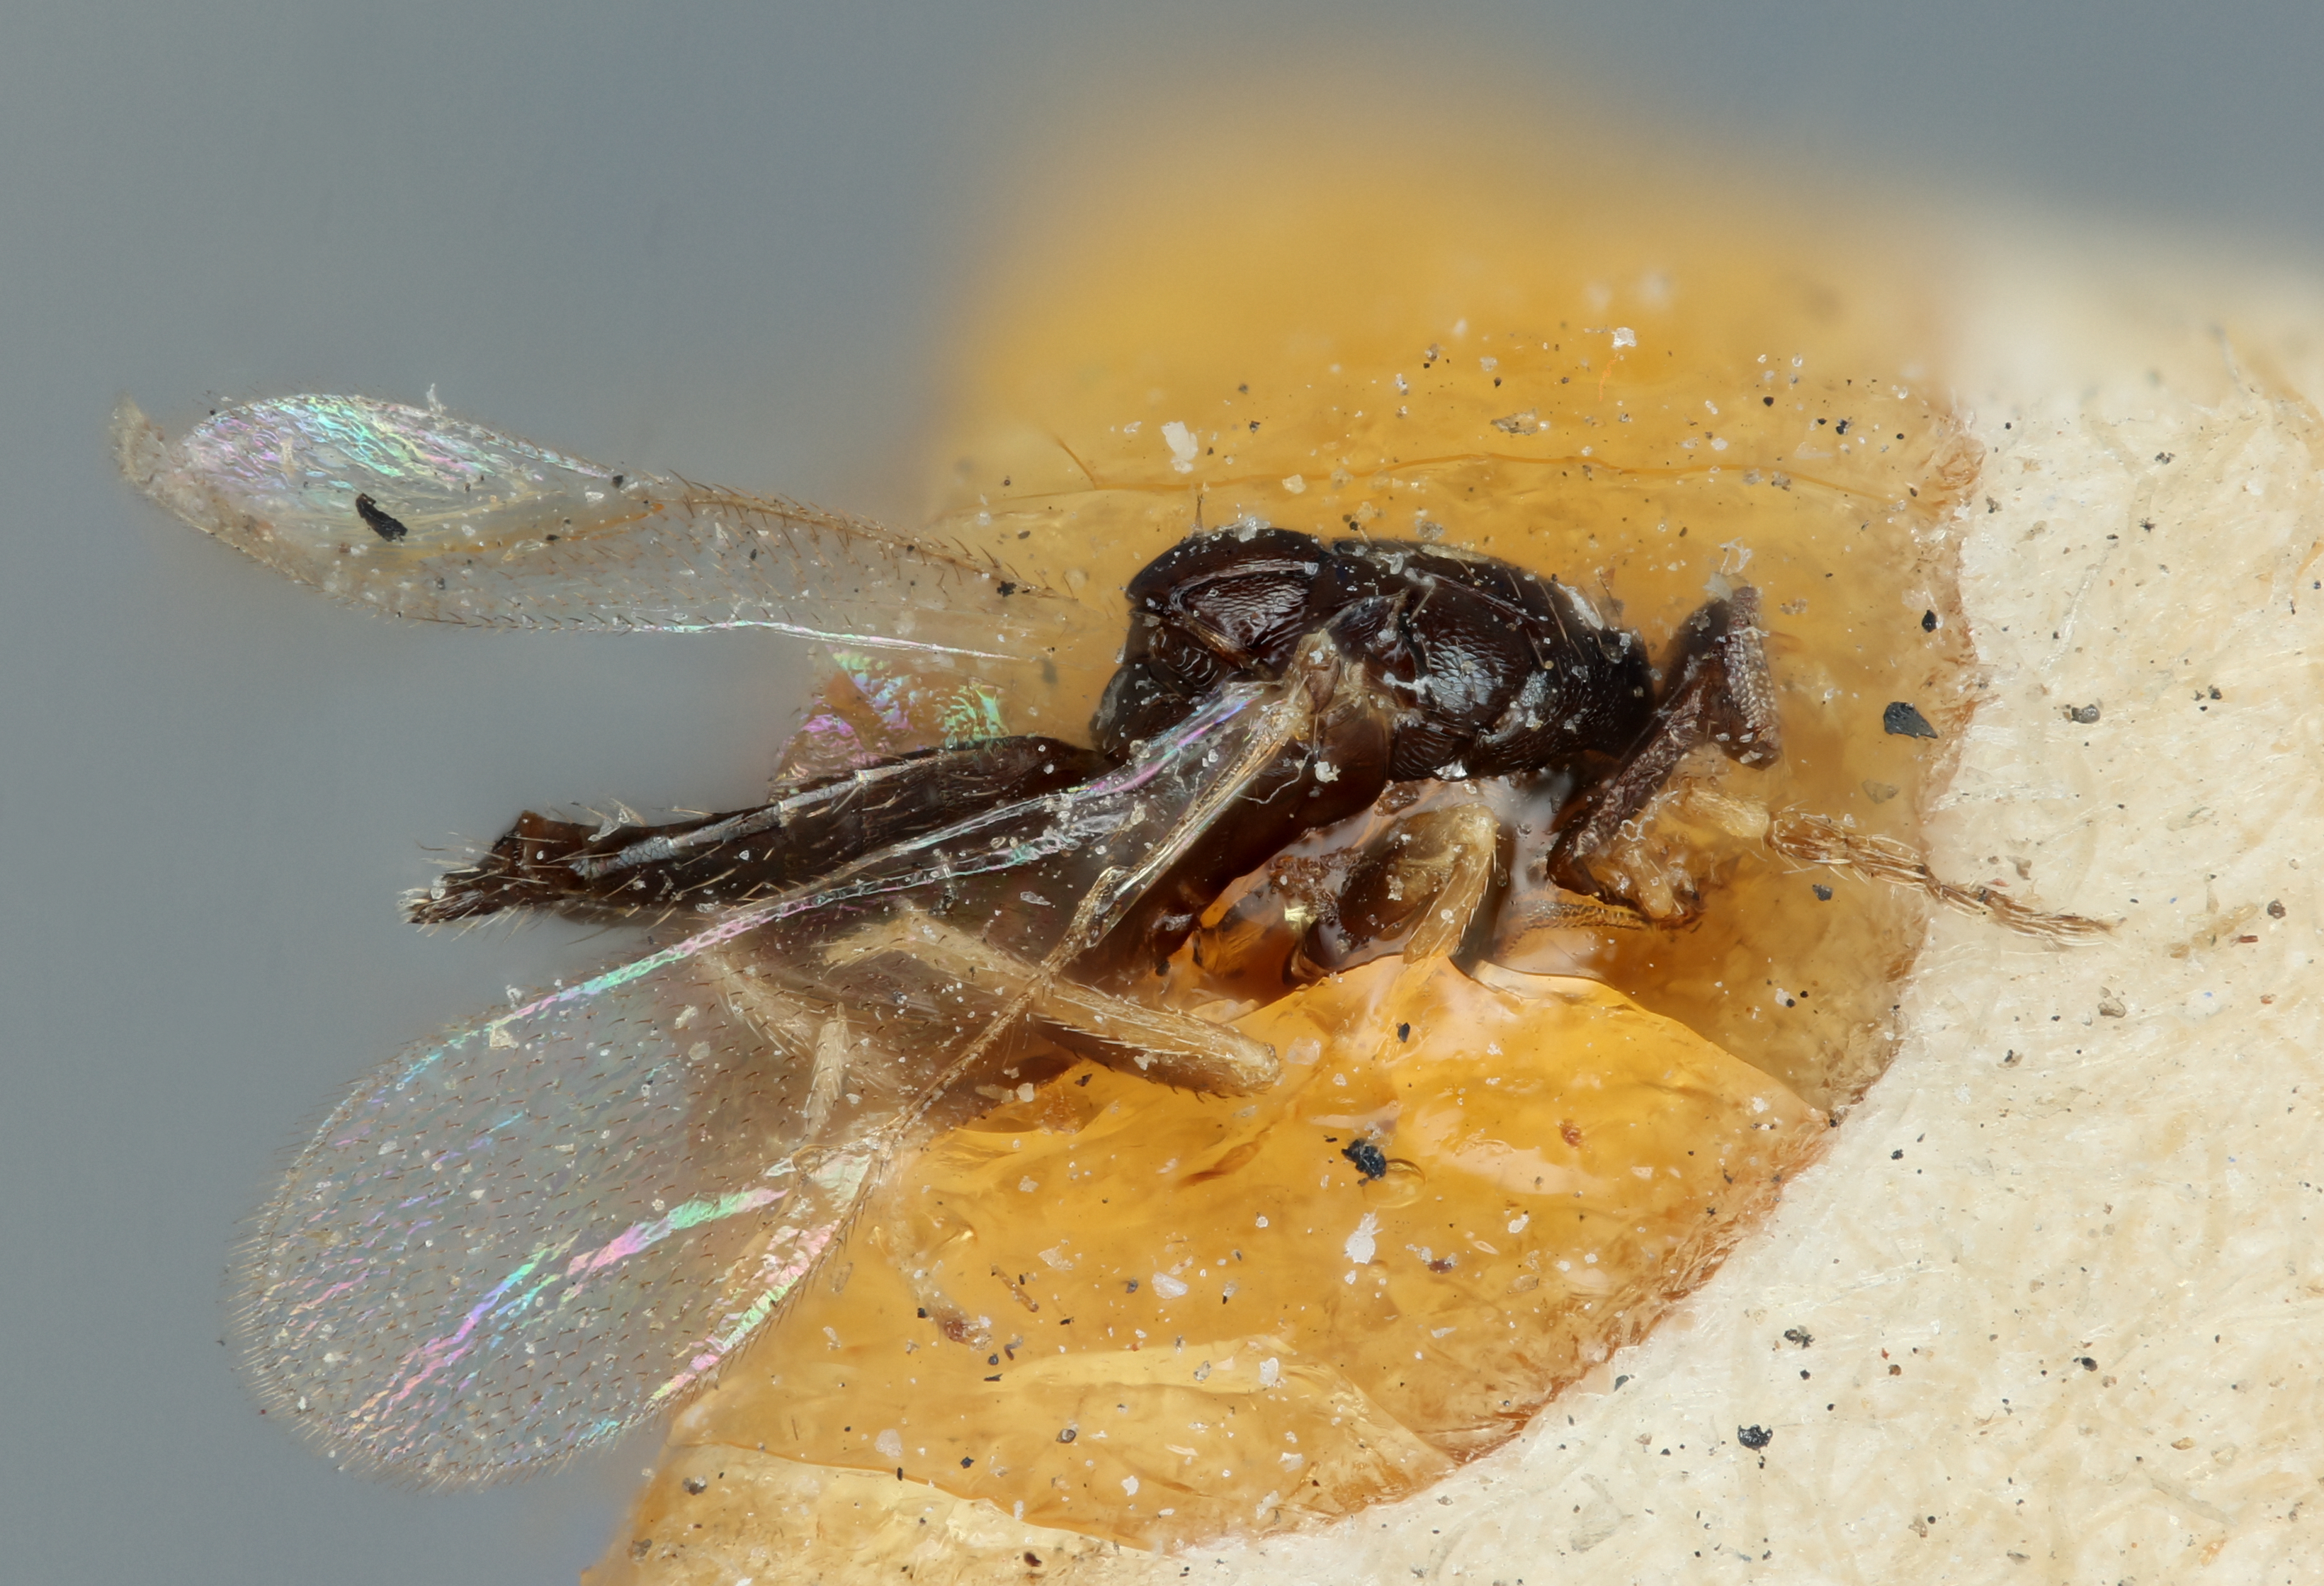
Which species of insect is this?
Hyperteles blastophagi
